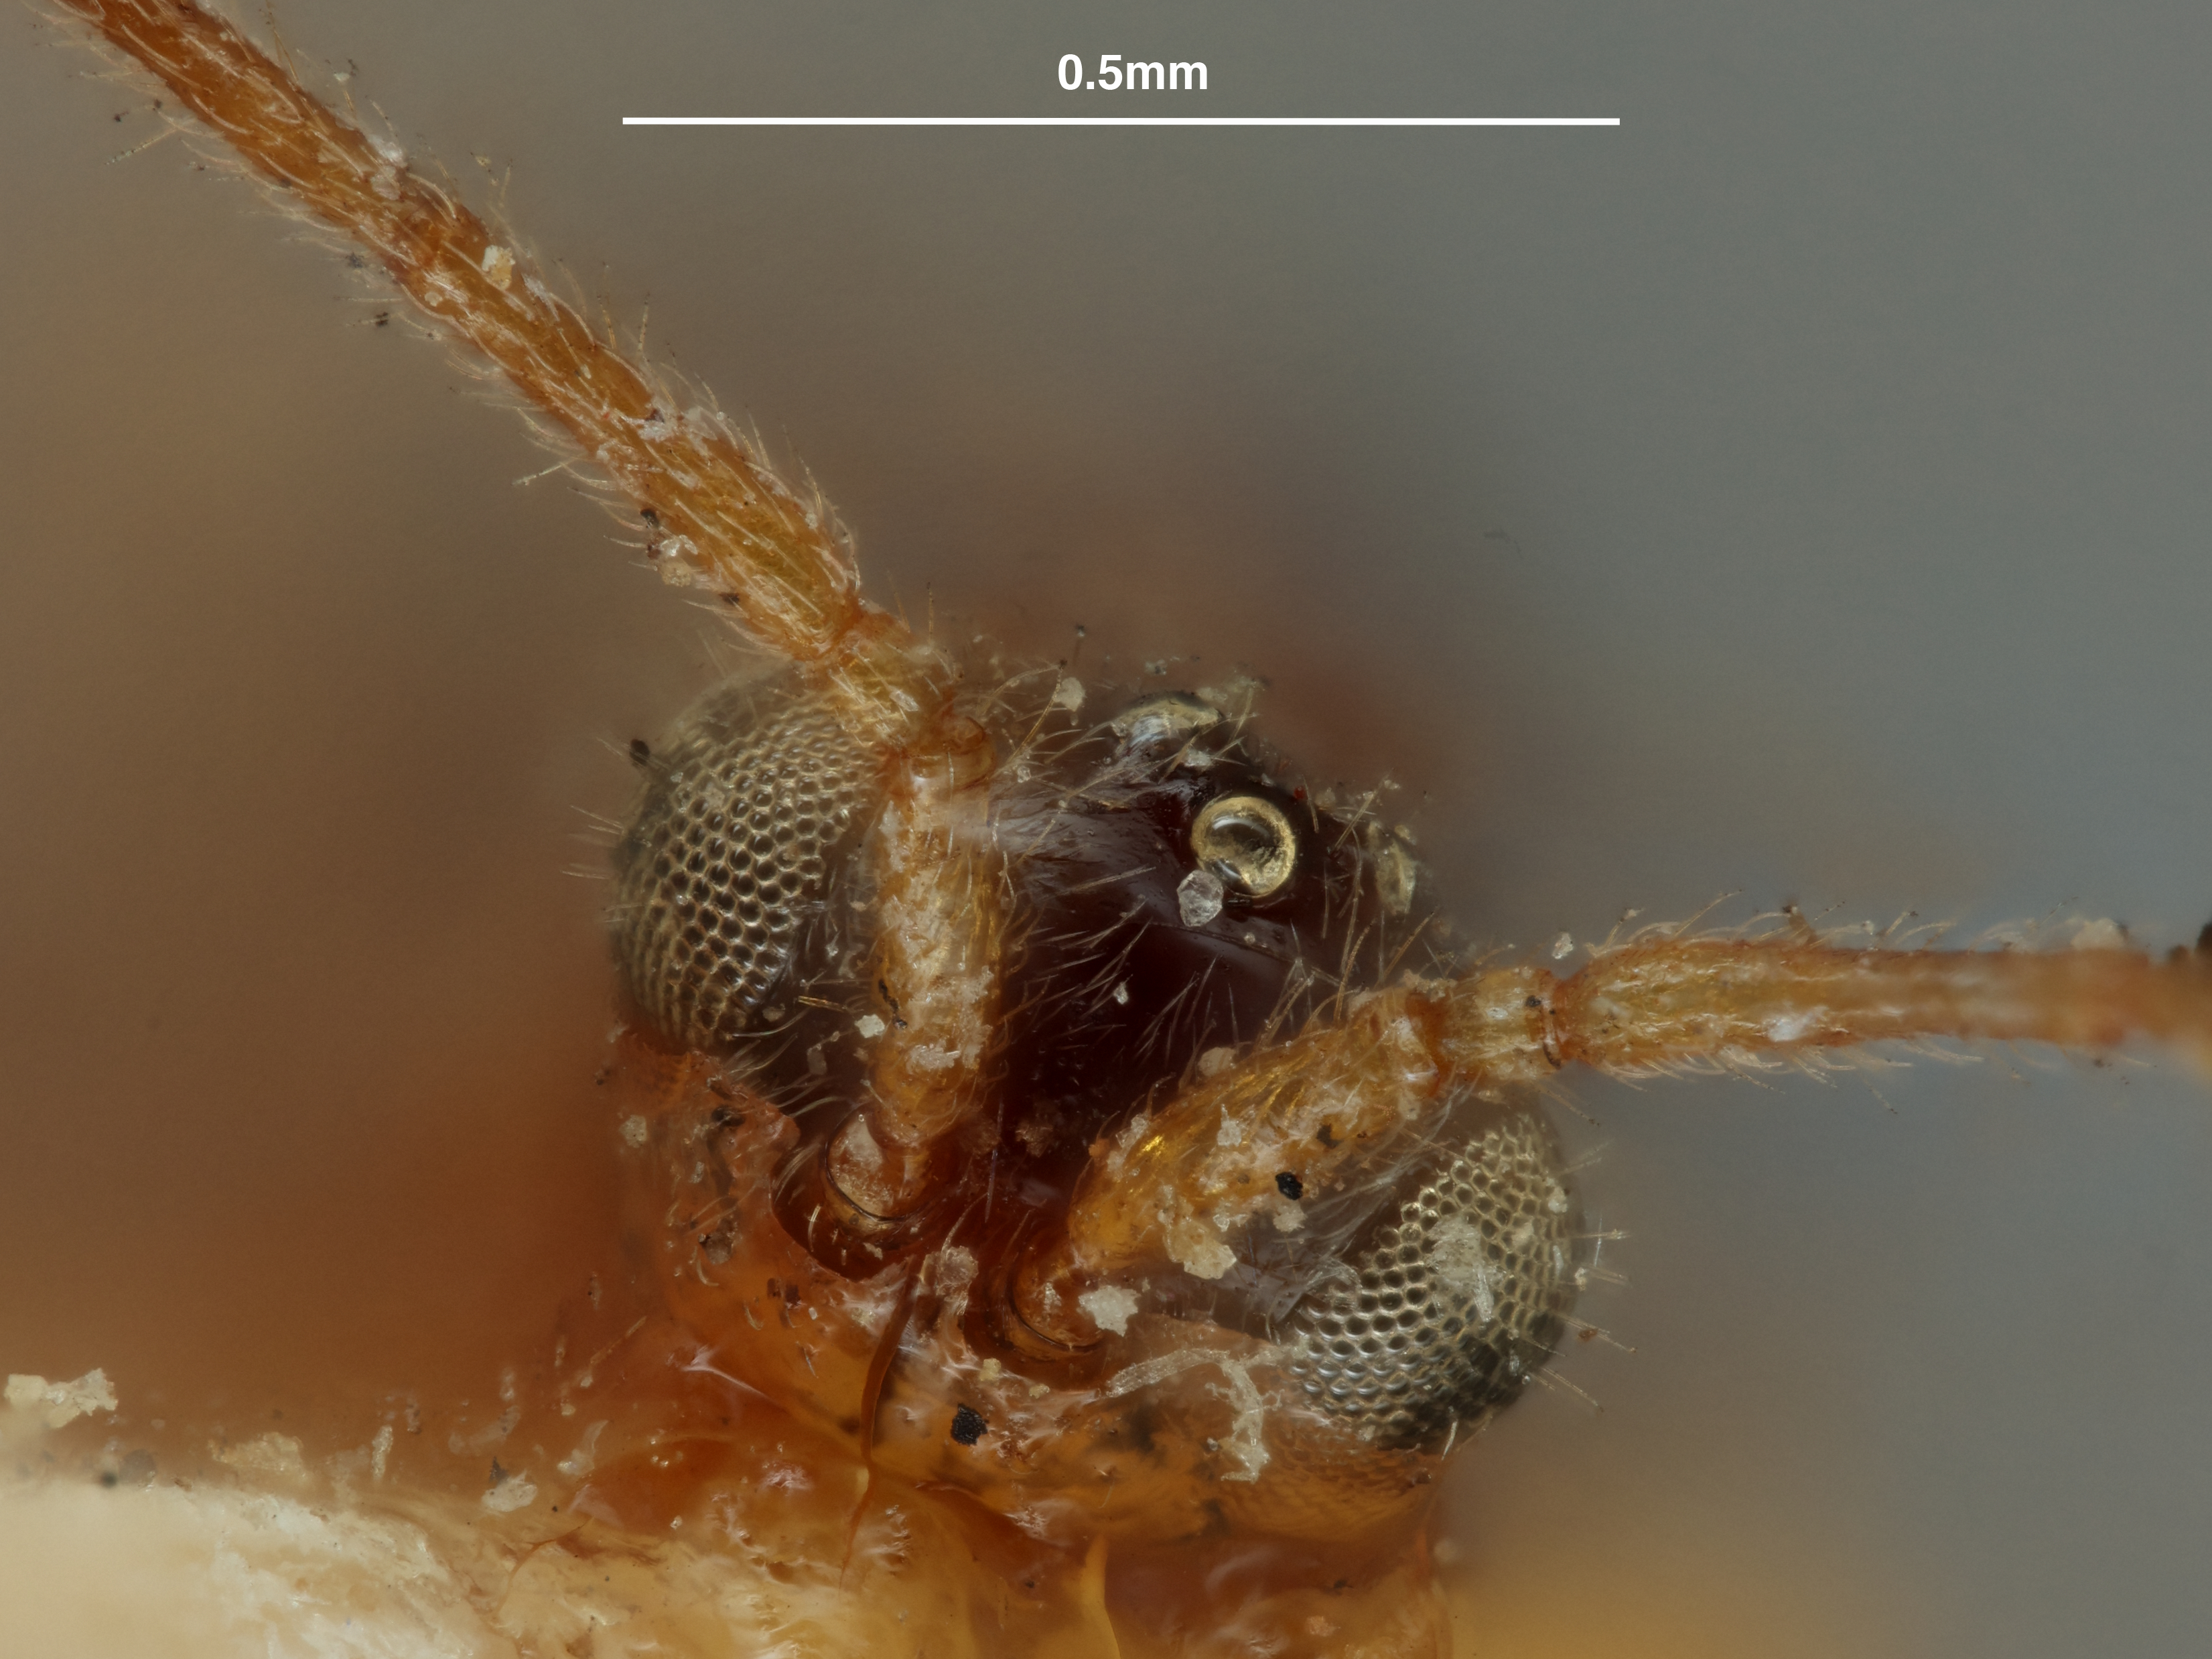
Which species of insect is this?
Miota americana (also Psilomma dubium)
